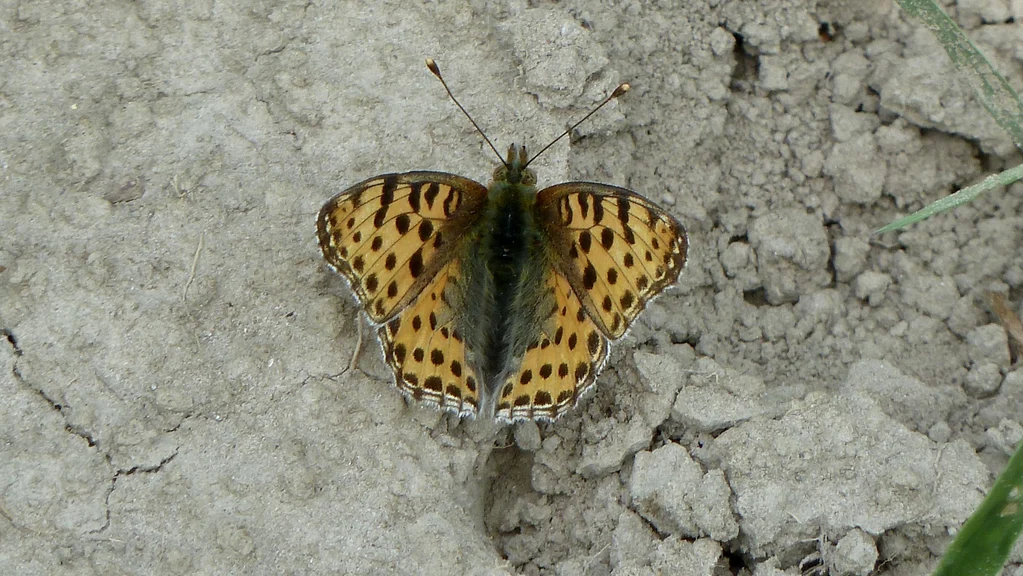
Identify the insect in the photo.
Issoria lathonia
